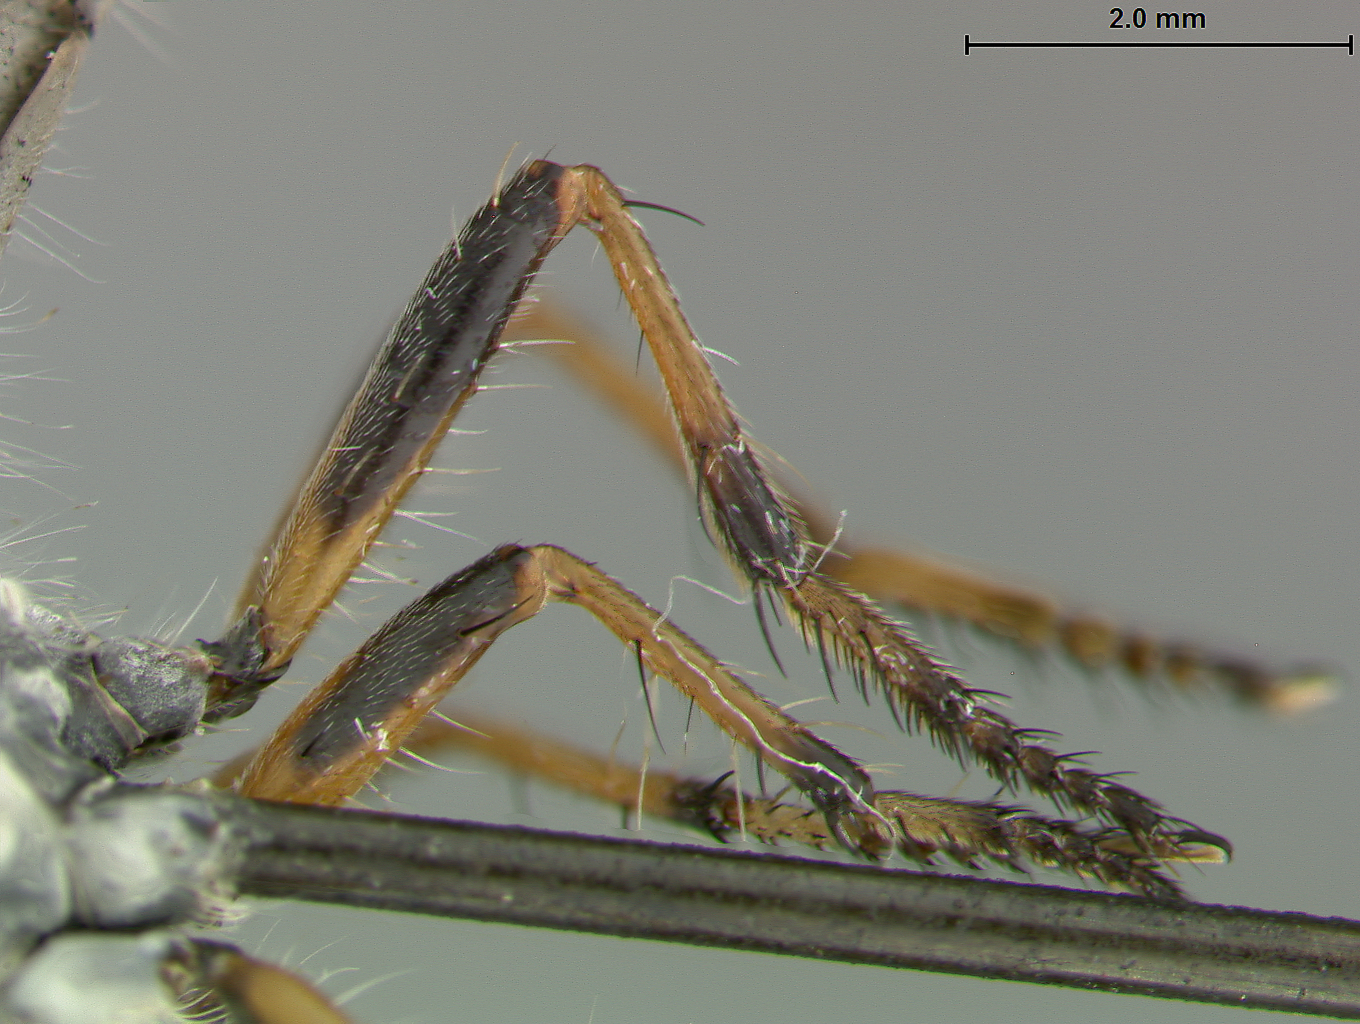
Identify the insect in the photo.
Ommatius hanebrinki
